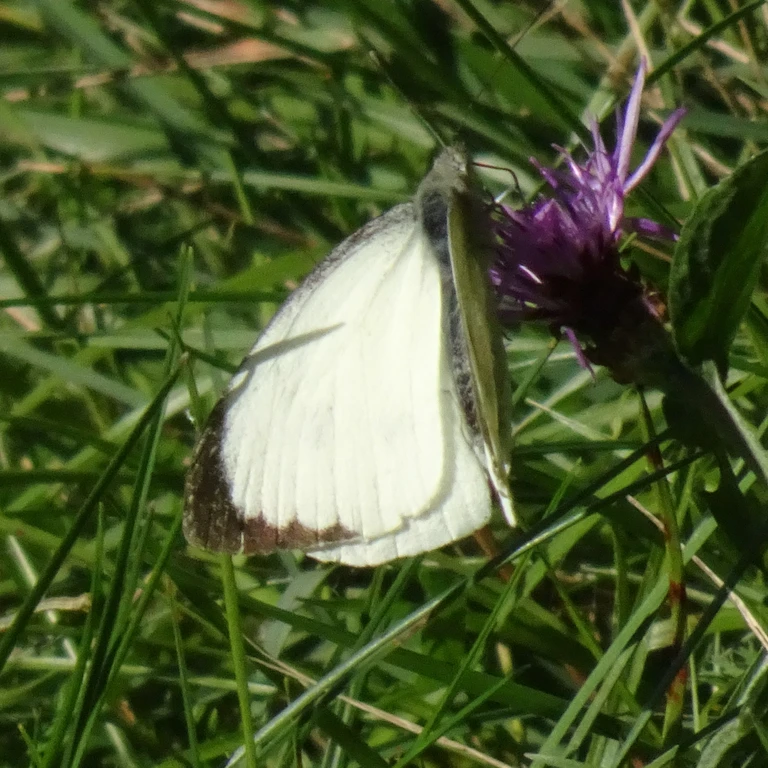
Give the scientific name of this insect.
Pieris brassicae
